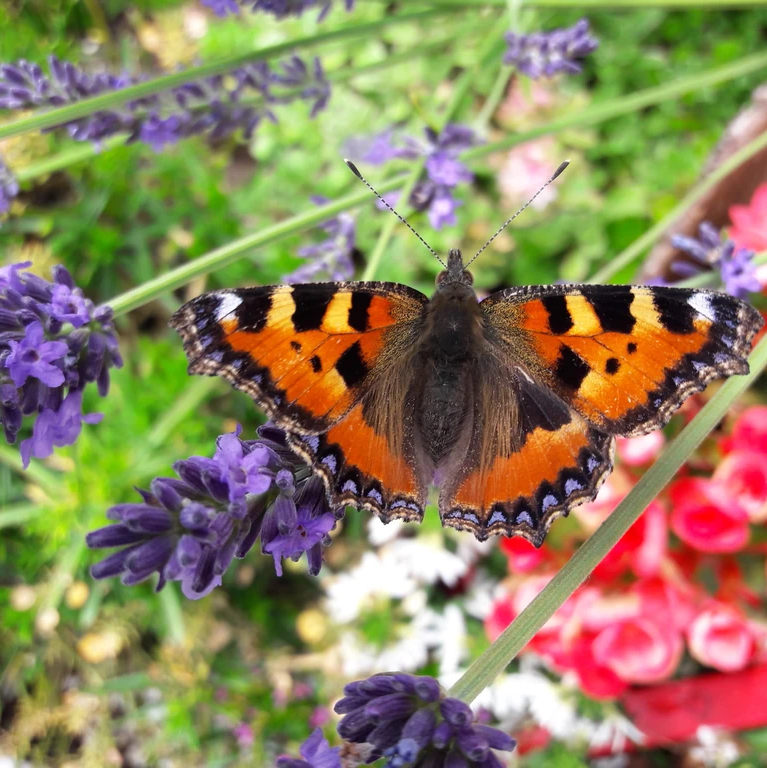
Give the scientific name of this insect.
Aglais urticae
